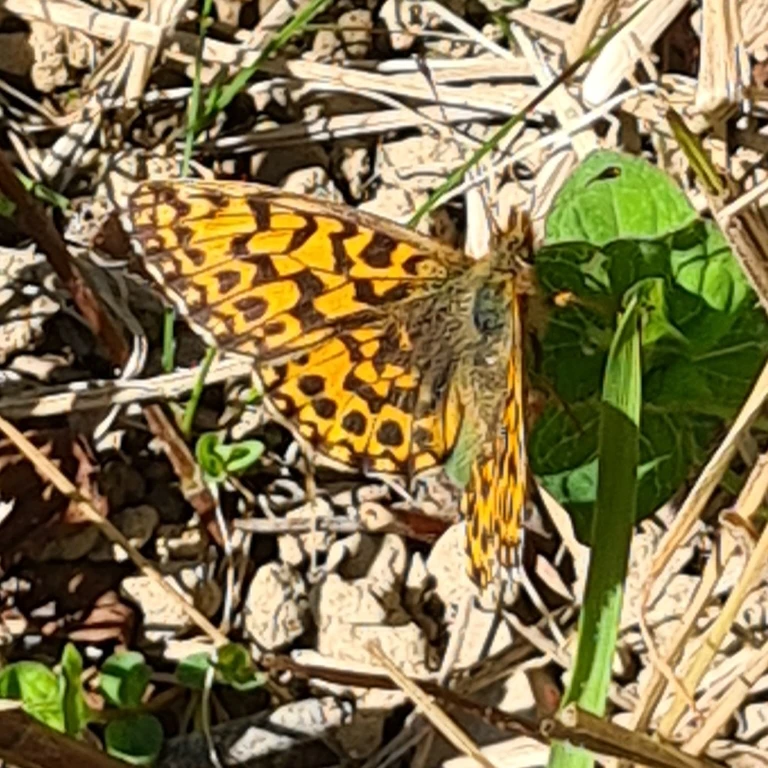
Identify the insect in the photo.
Boloria dia
